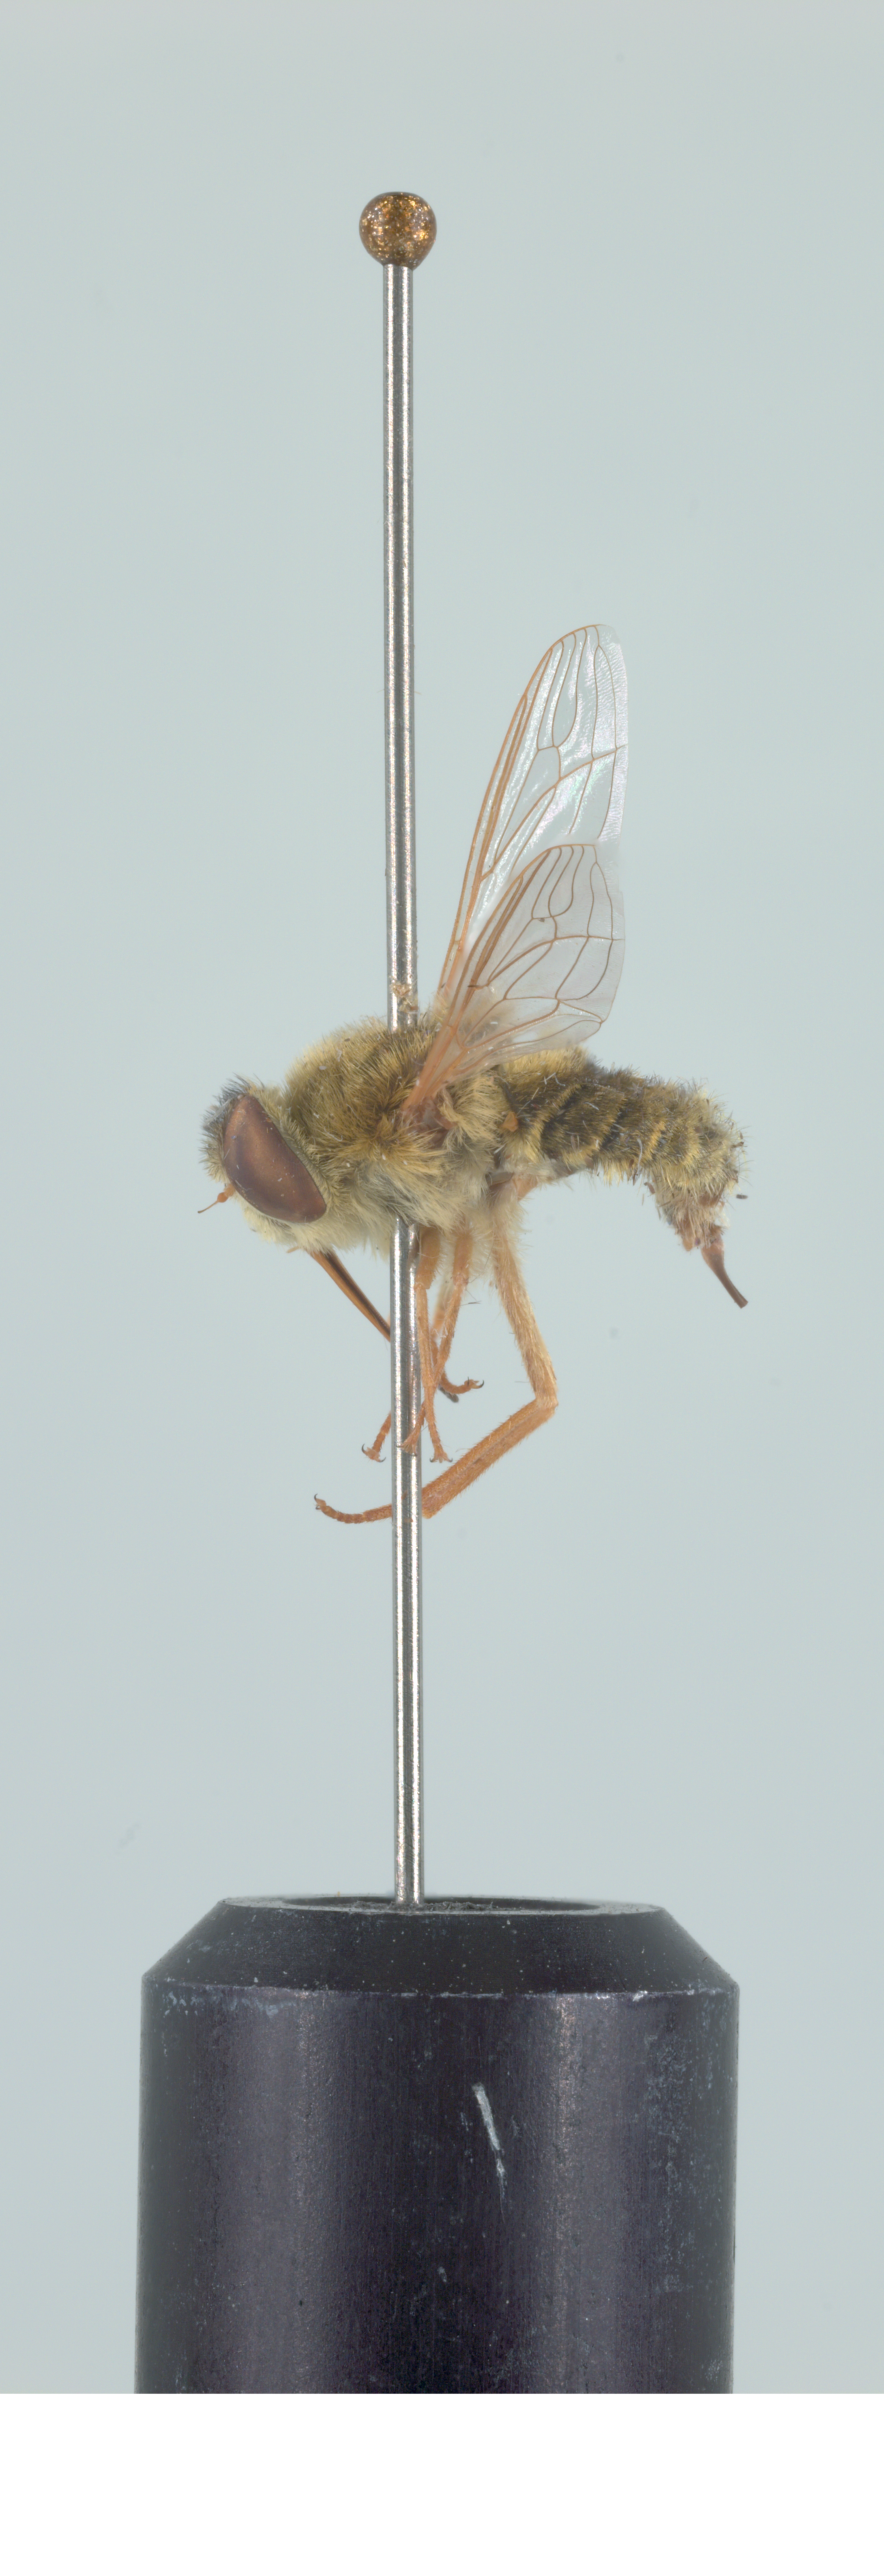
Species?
Neorhynchocephalus sackenii
